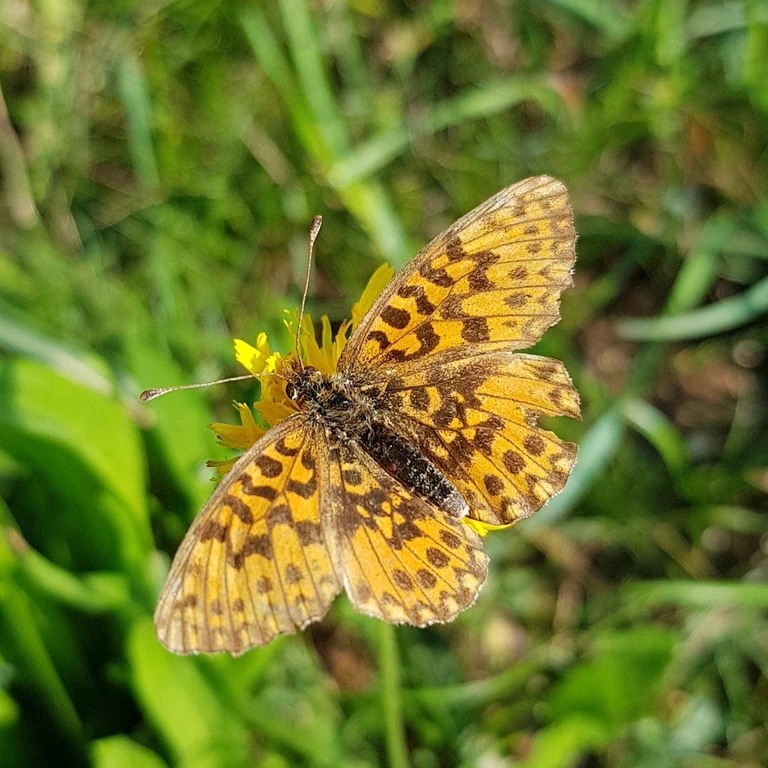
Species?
Boloria dia
